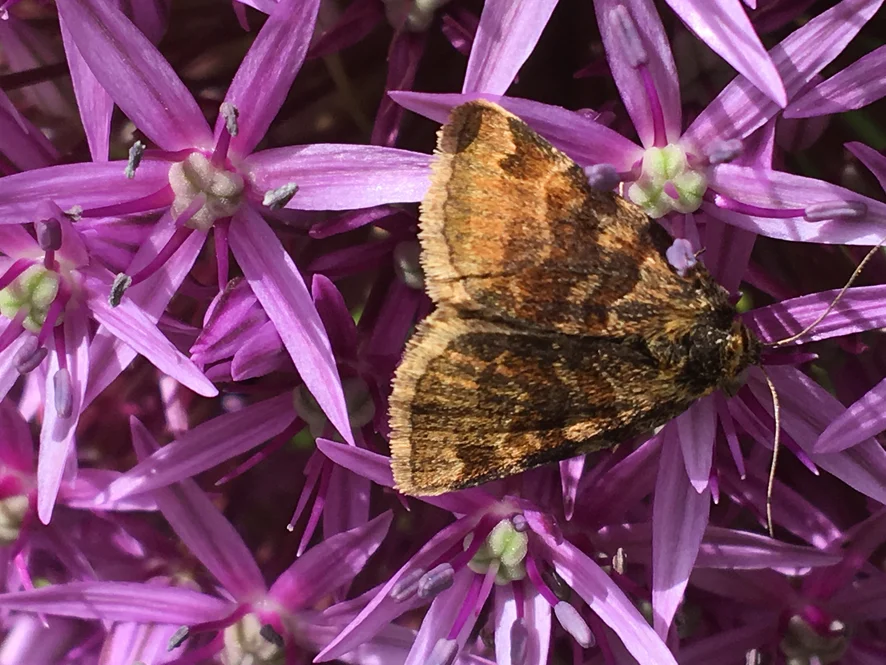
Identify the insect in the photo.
Euclidia glyphica
